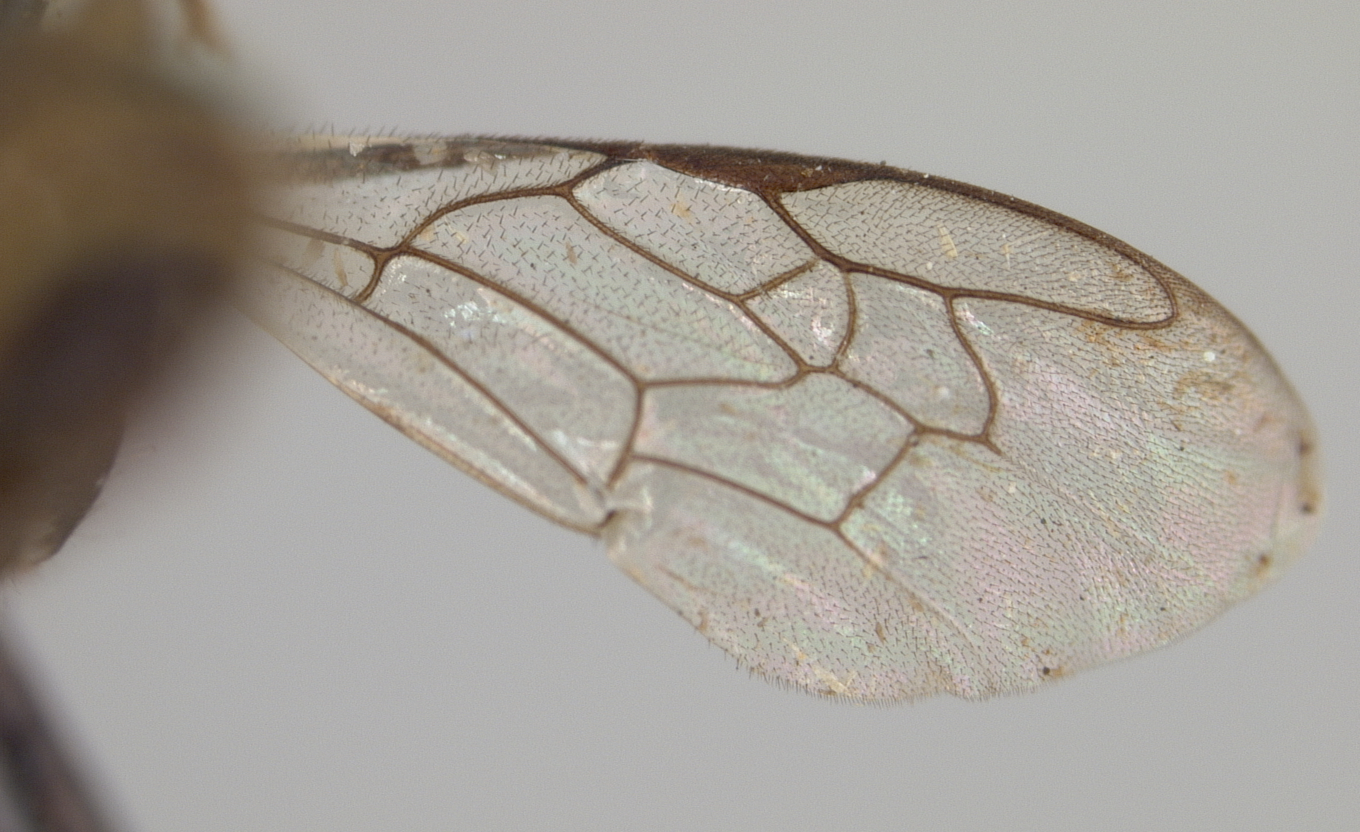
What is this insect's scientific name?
Ceratina bryanti
